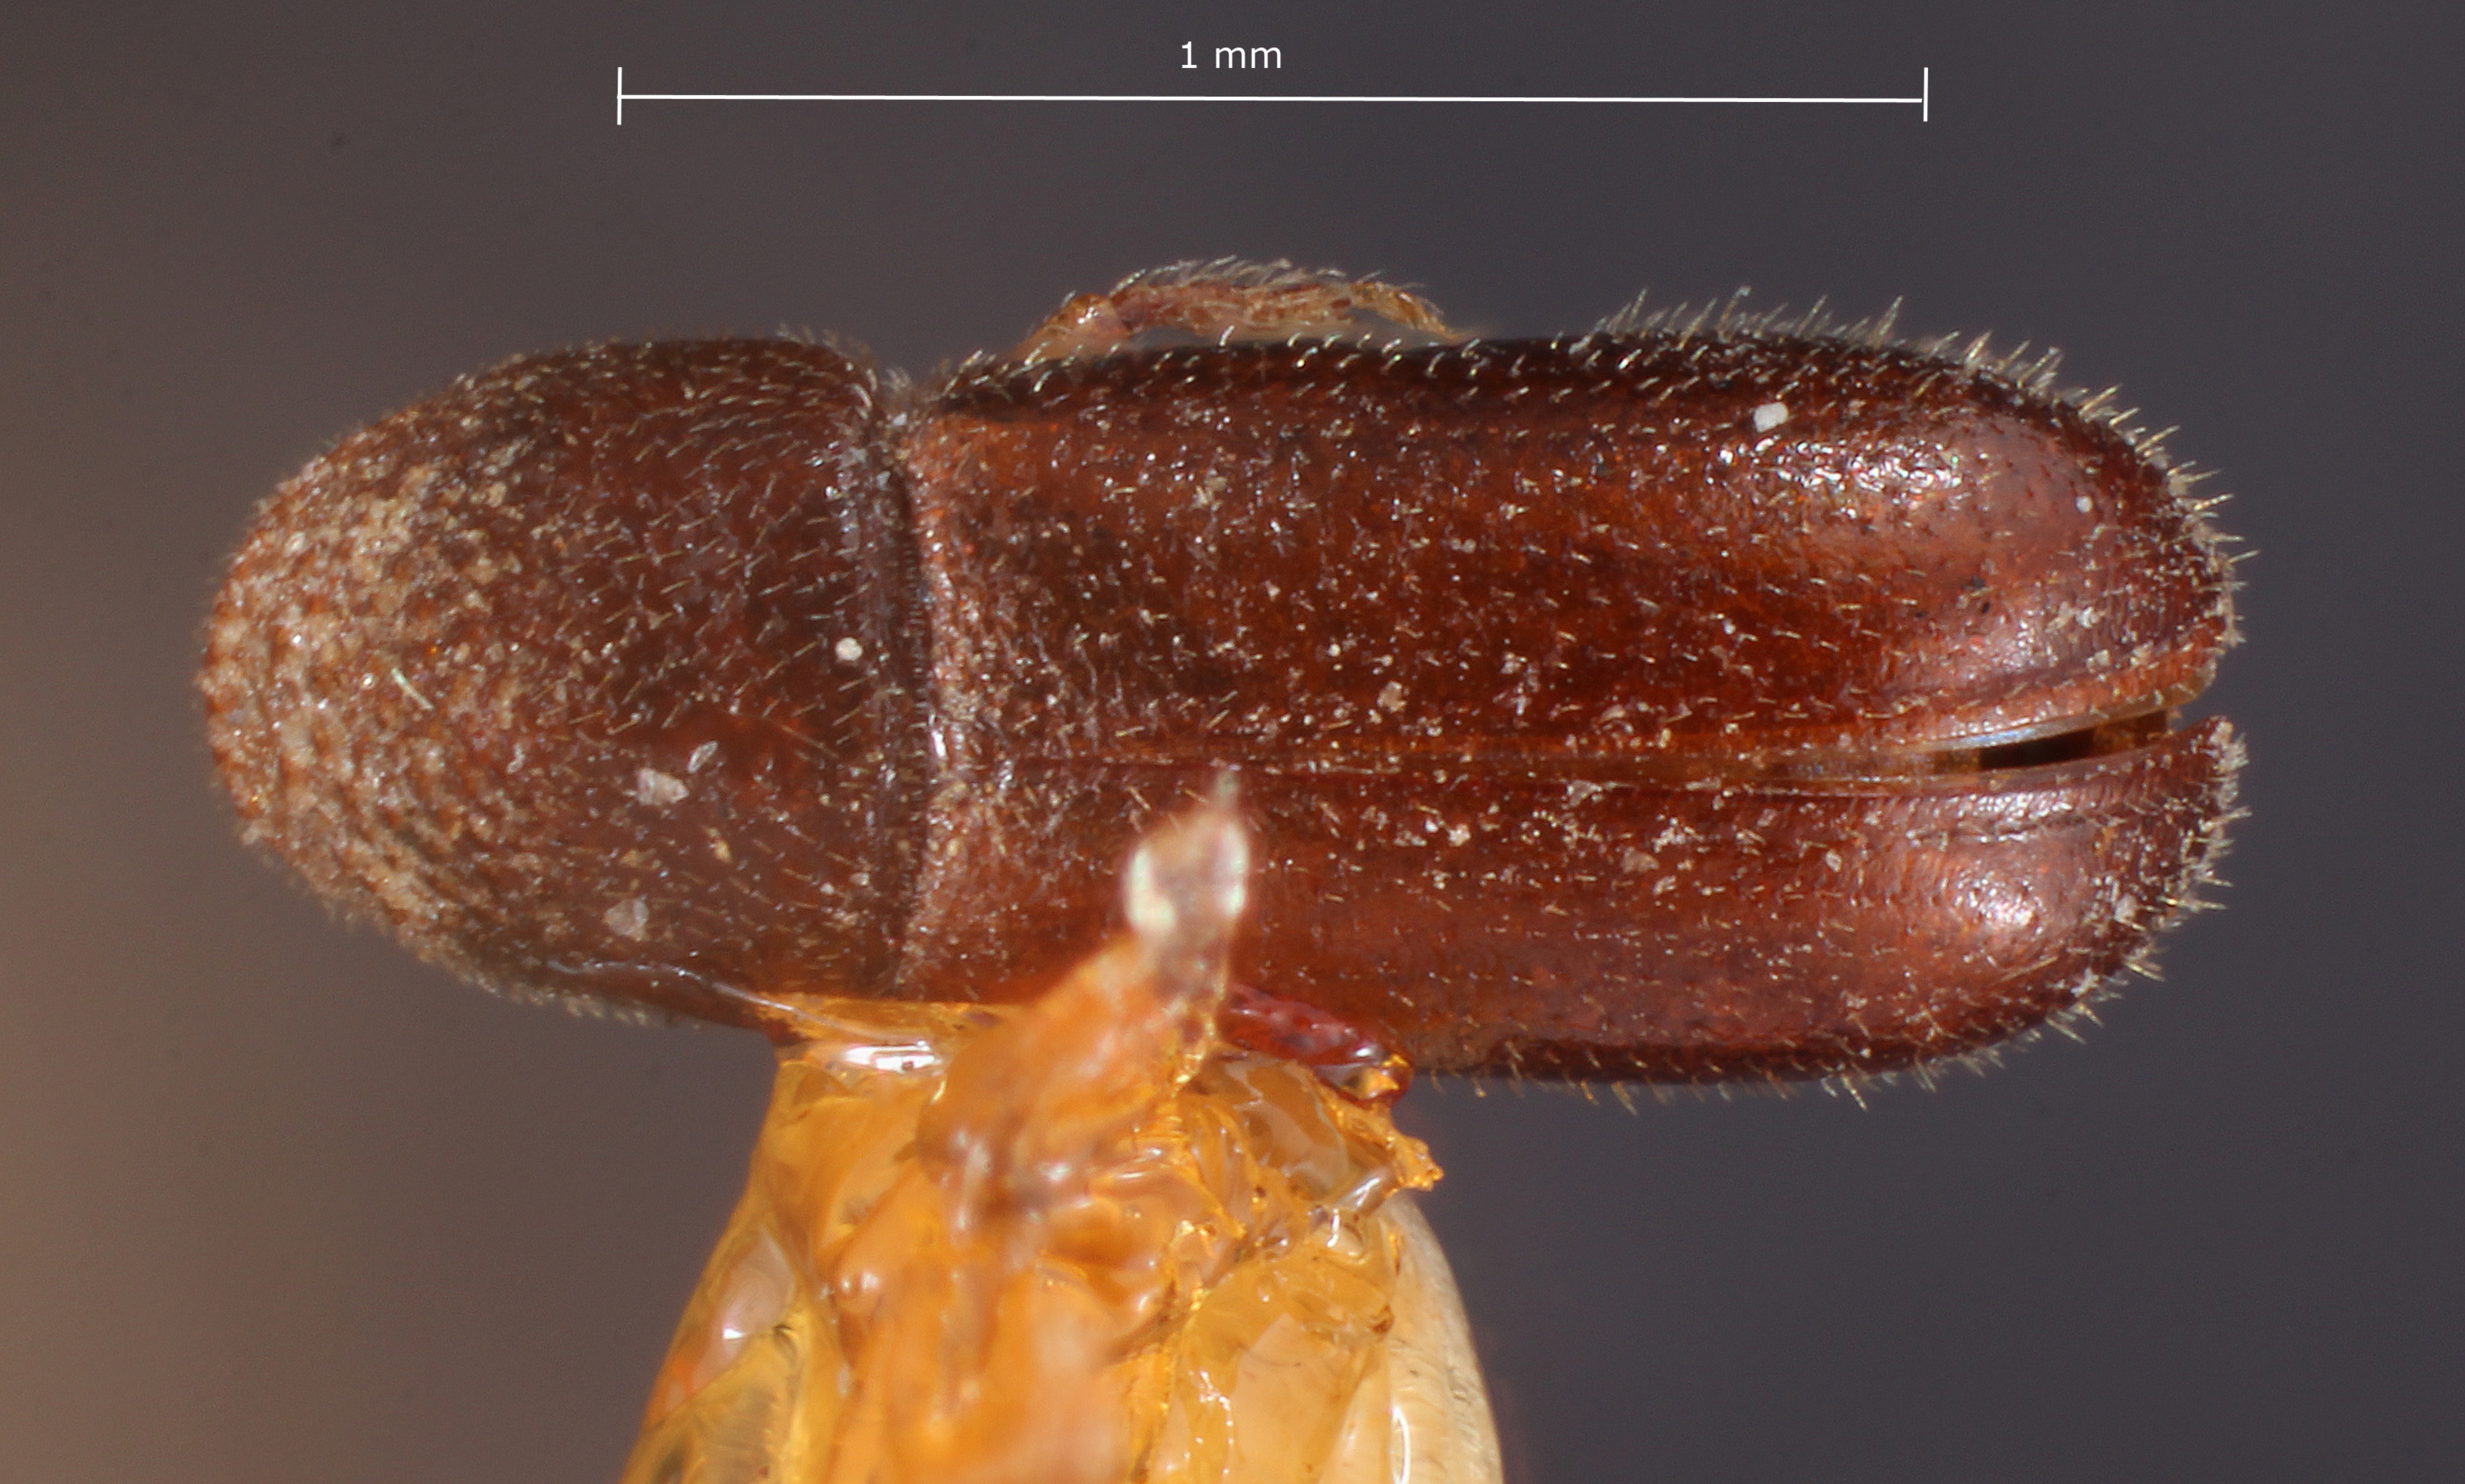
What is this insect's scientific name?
Pityophthorus exiguus
